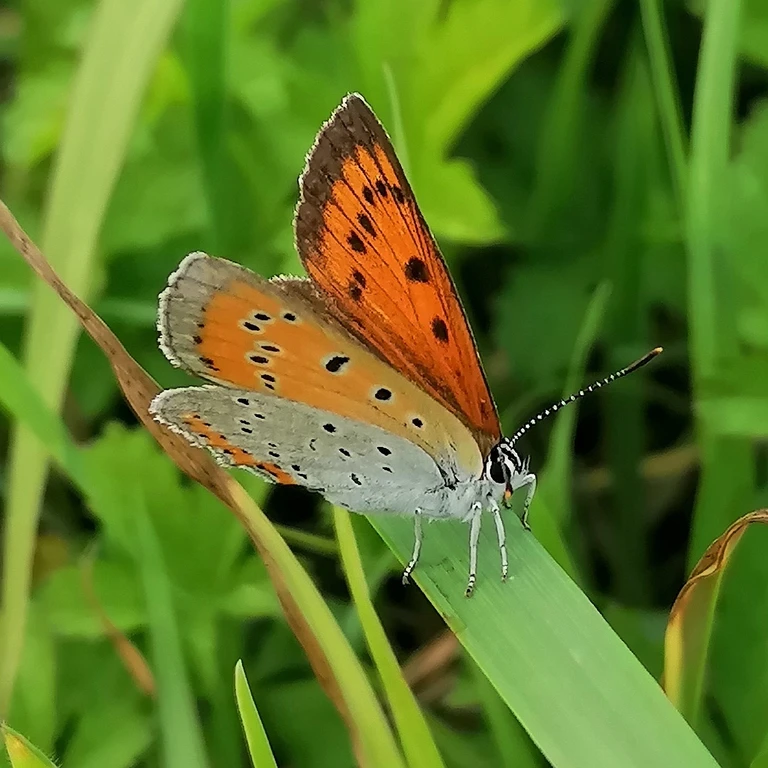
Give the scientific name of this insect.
Lycaena dispar
